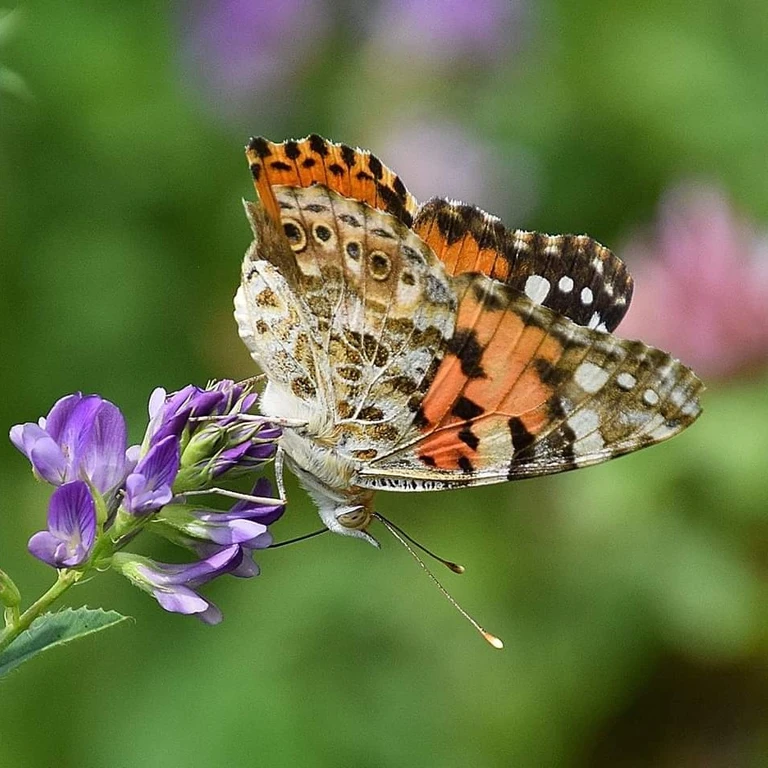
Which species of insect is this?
Vanessa cardui
